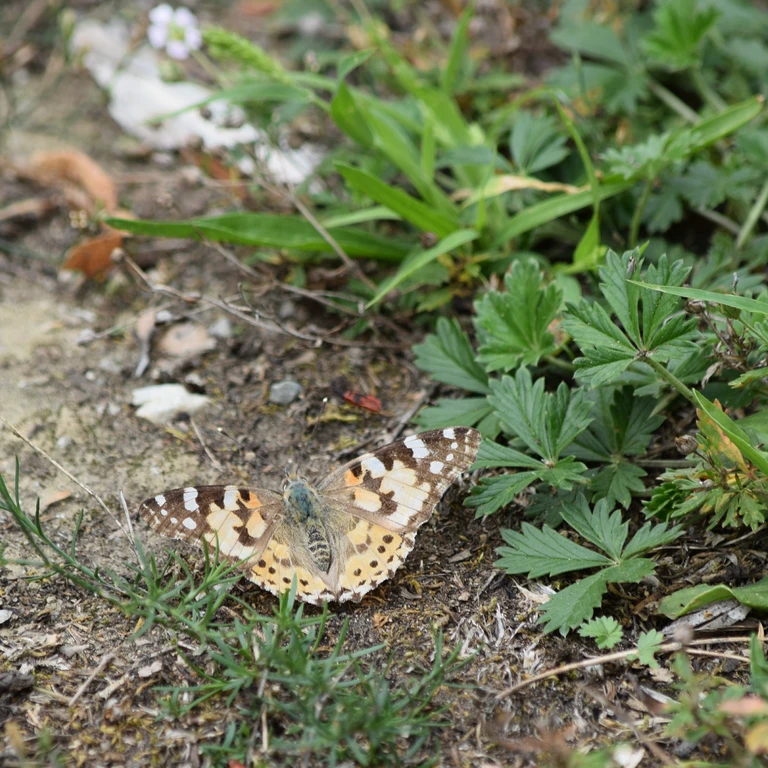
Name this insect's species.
Vanessa cardui
